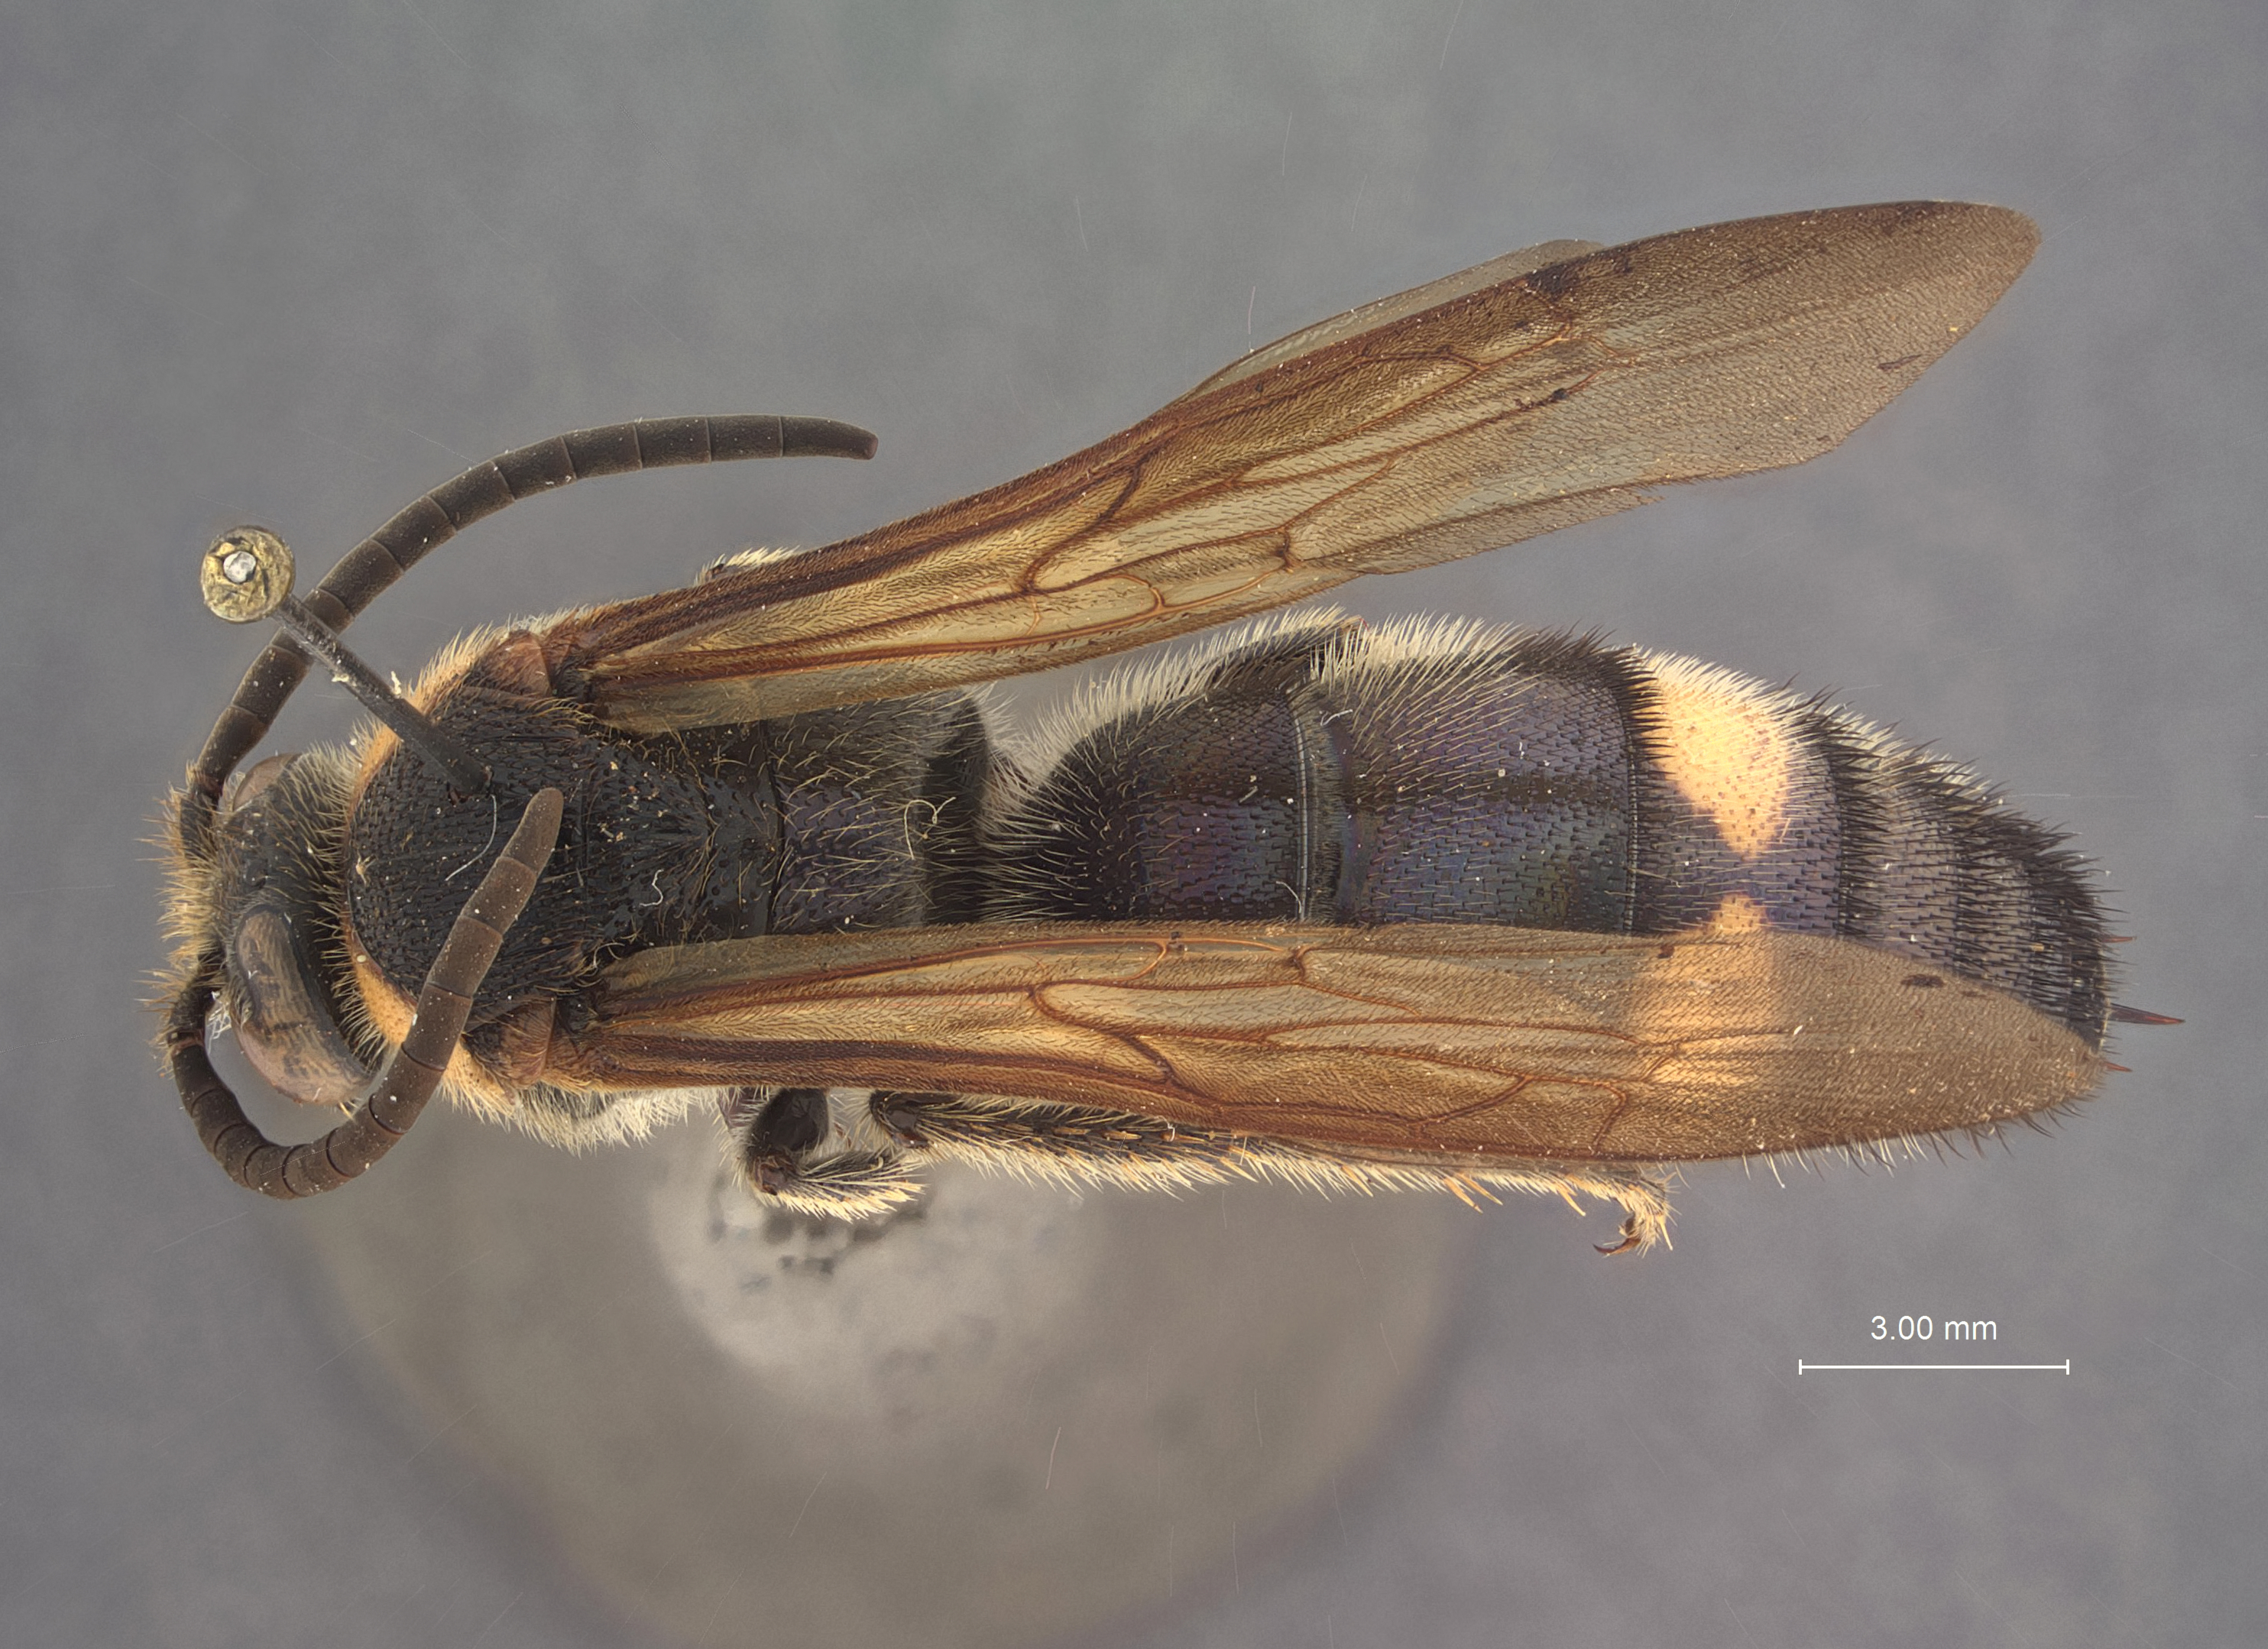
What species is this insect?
Scolia bnun
